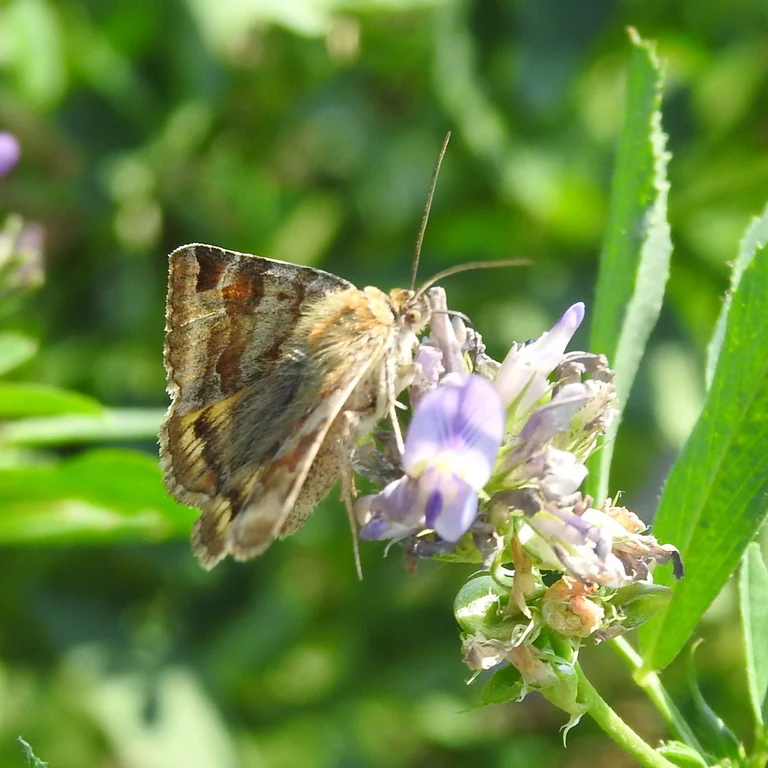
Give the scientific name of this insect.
Euclidia glyphica
